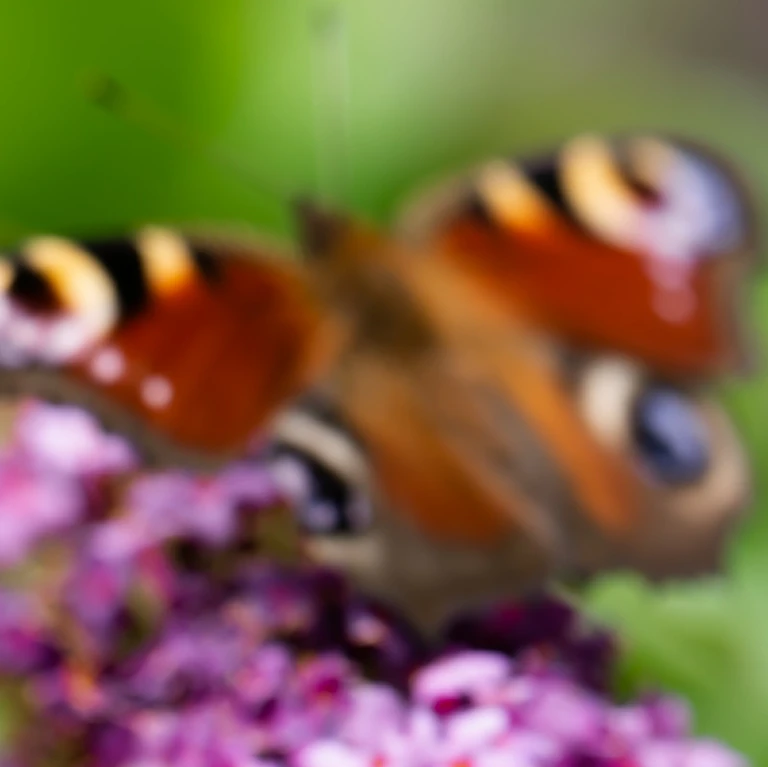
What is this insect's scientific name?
Aglais io
